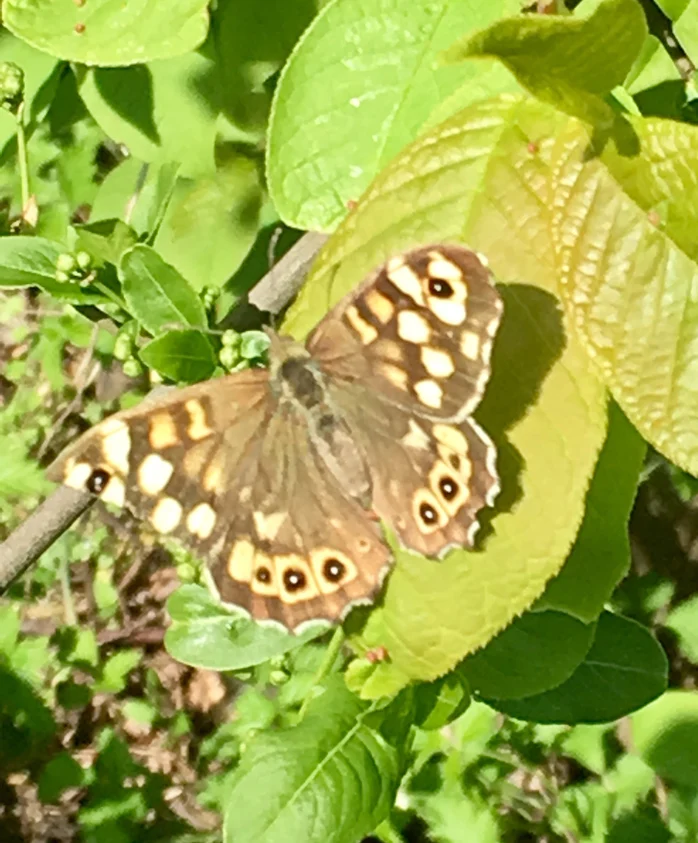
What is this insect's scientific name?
Pararge aegeria
